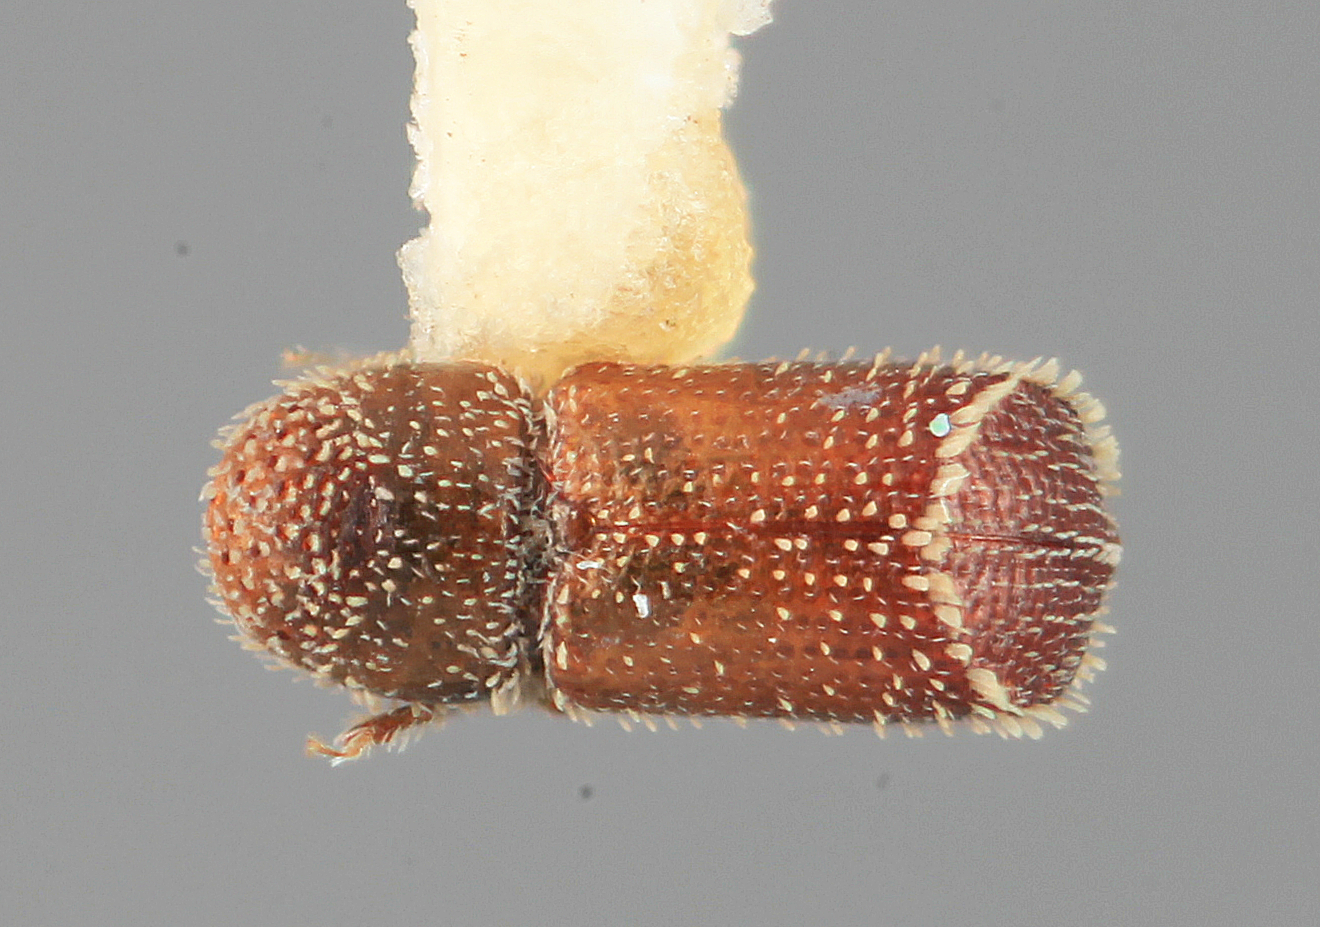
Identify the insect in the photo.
Pseudothysanoes vesculus
